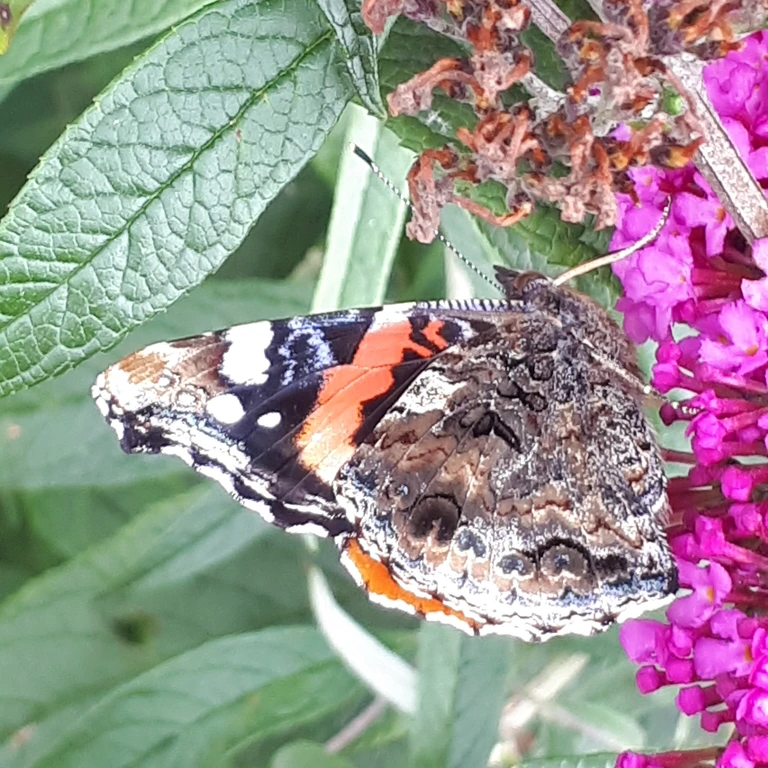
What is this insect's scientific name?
Vanessa atalanta
